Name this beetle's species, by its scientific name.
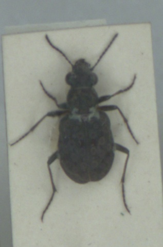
Elaphrus riparius
